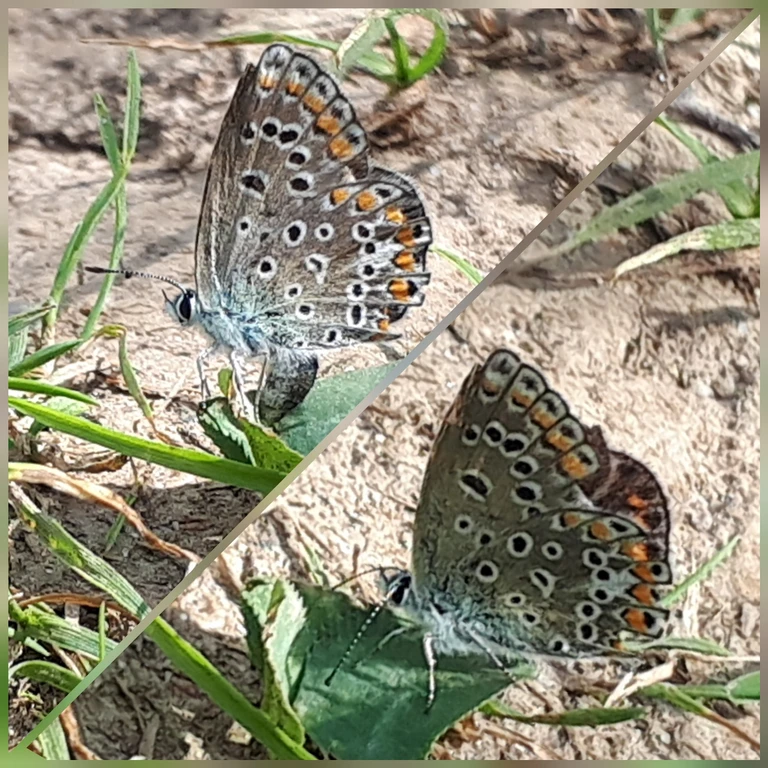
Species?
Polyommatus icarus
